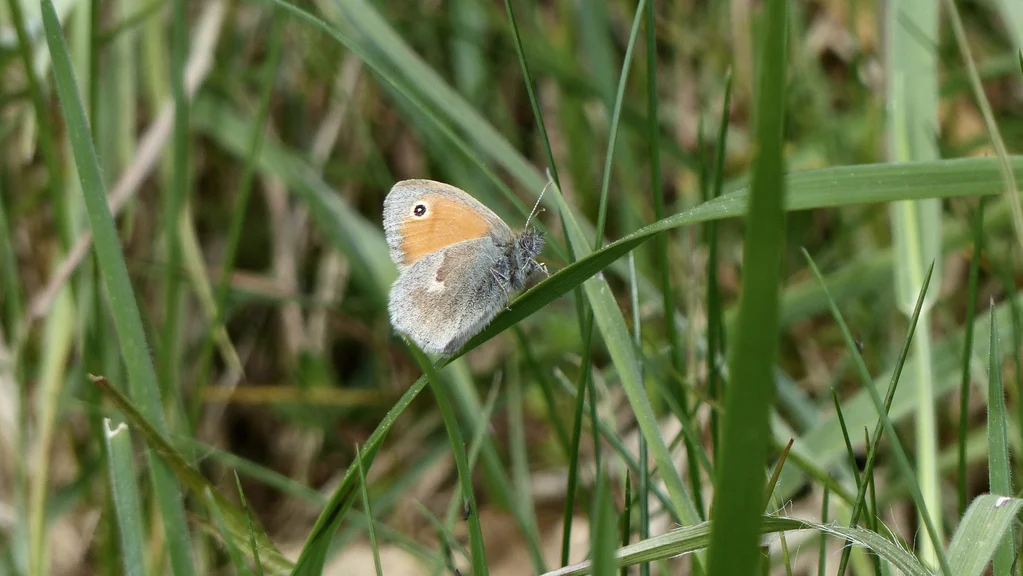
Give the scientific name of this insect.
Coenonympha pamphilus
